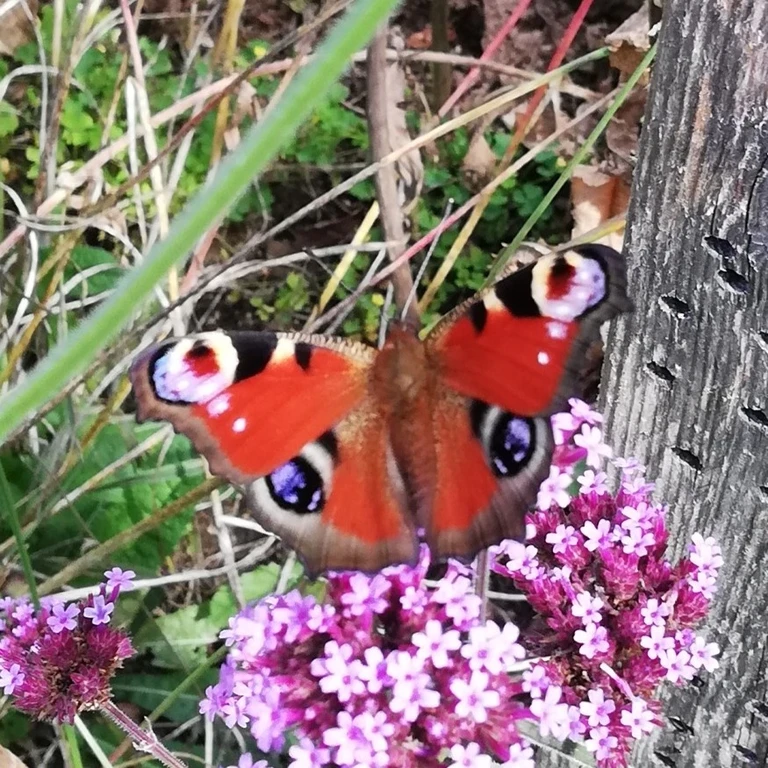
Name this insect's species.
Aglais io
